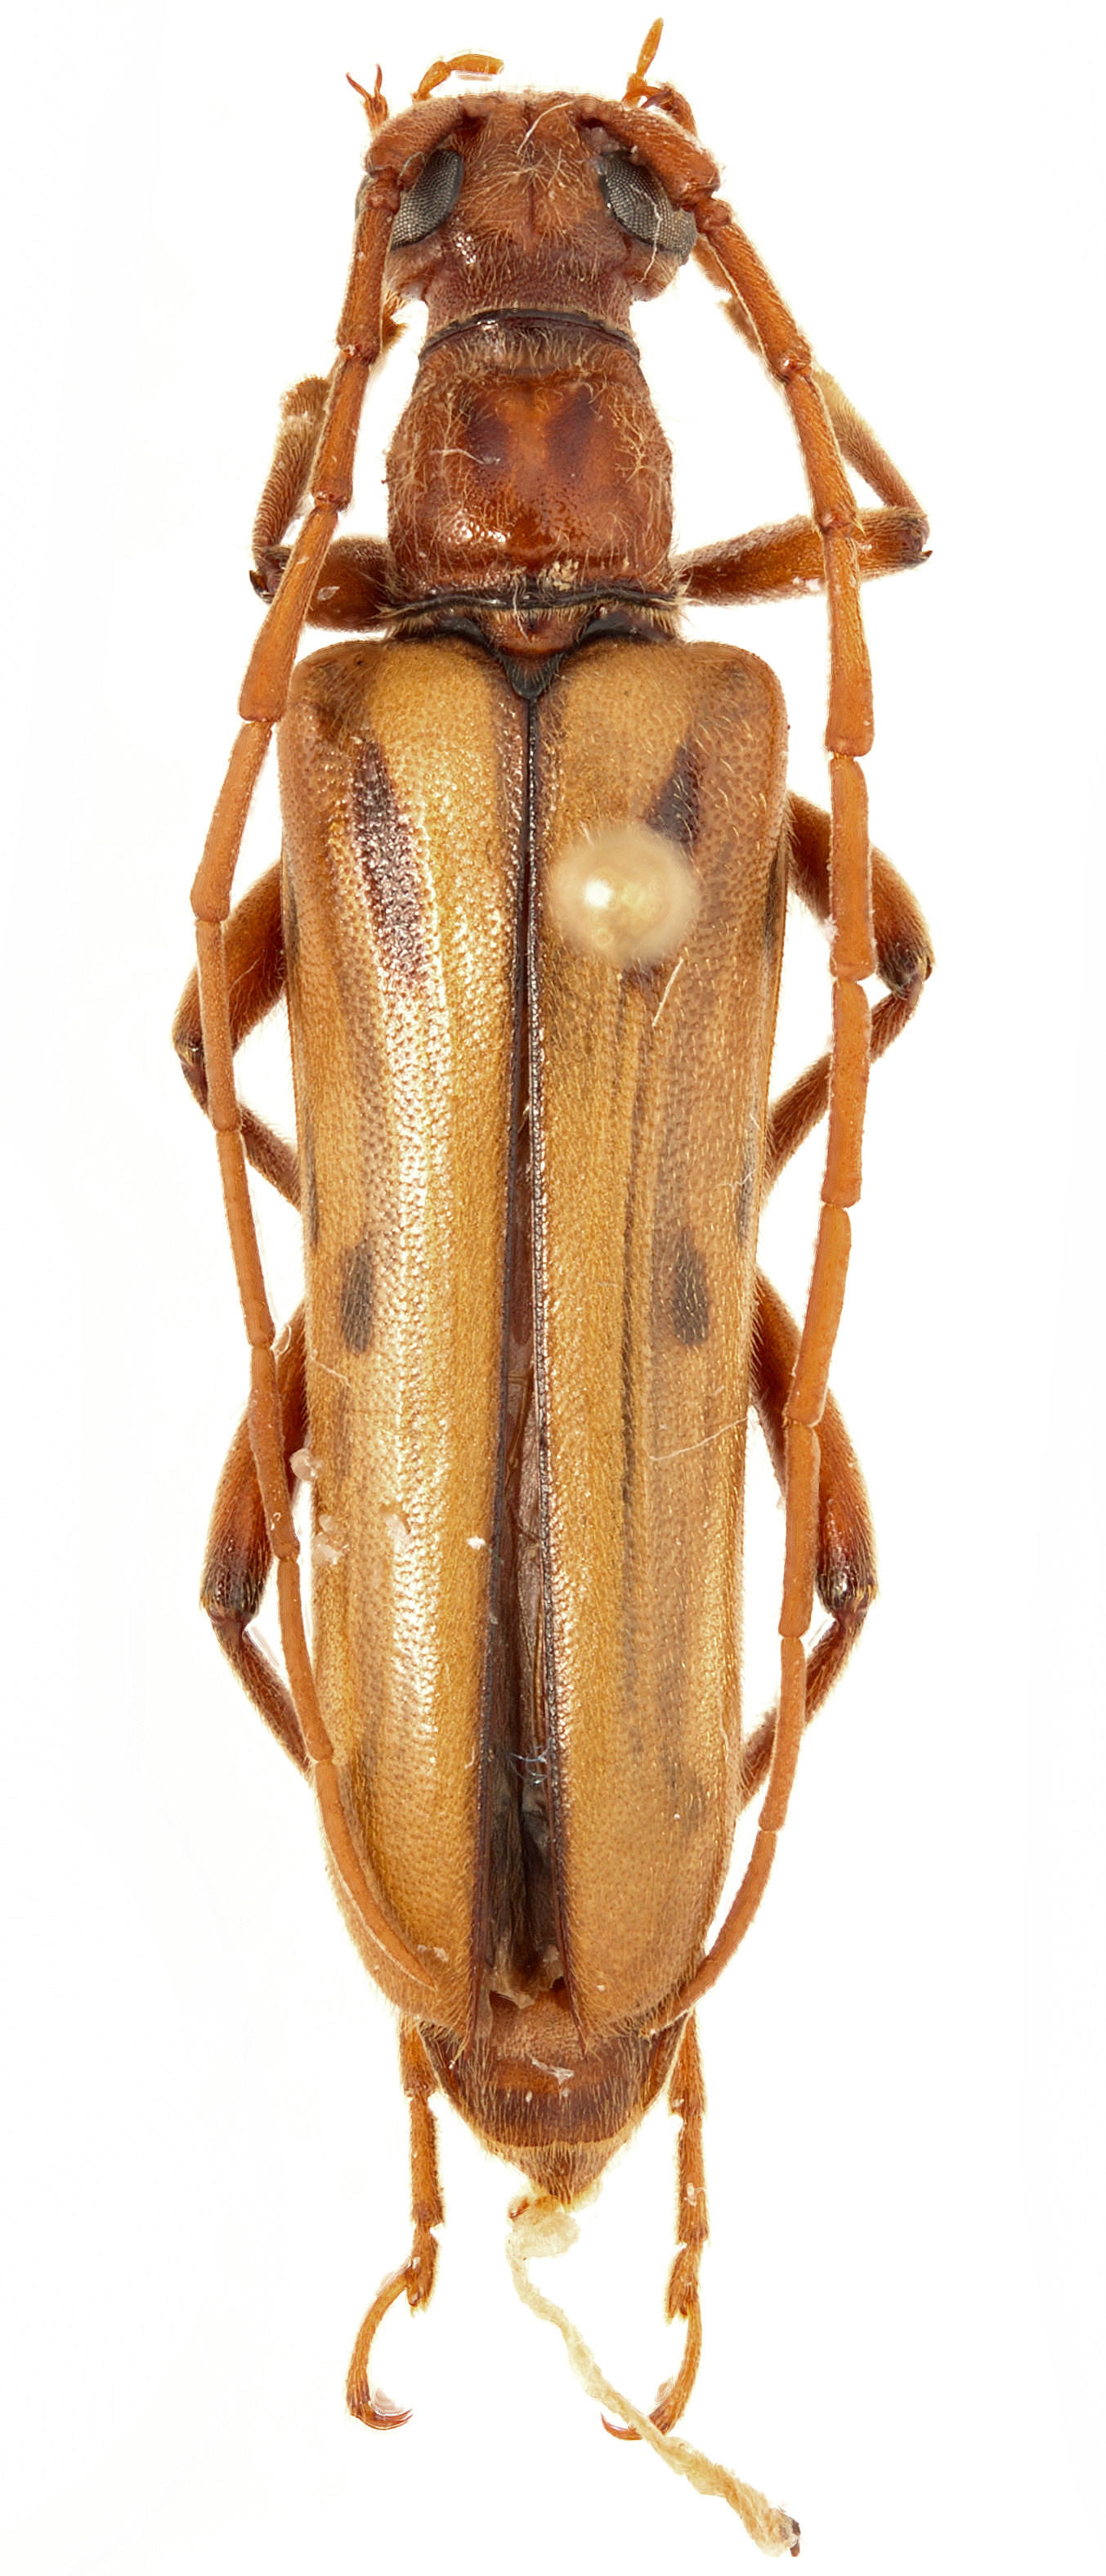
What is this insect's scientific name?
Ortholeptura valida
